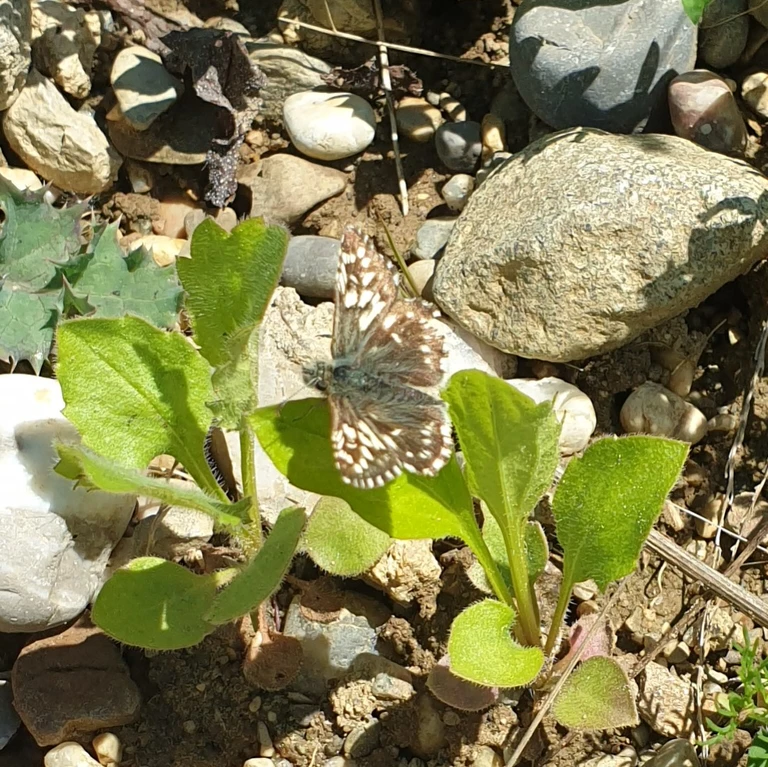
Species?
Pyrgus malvae
